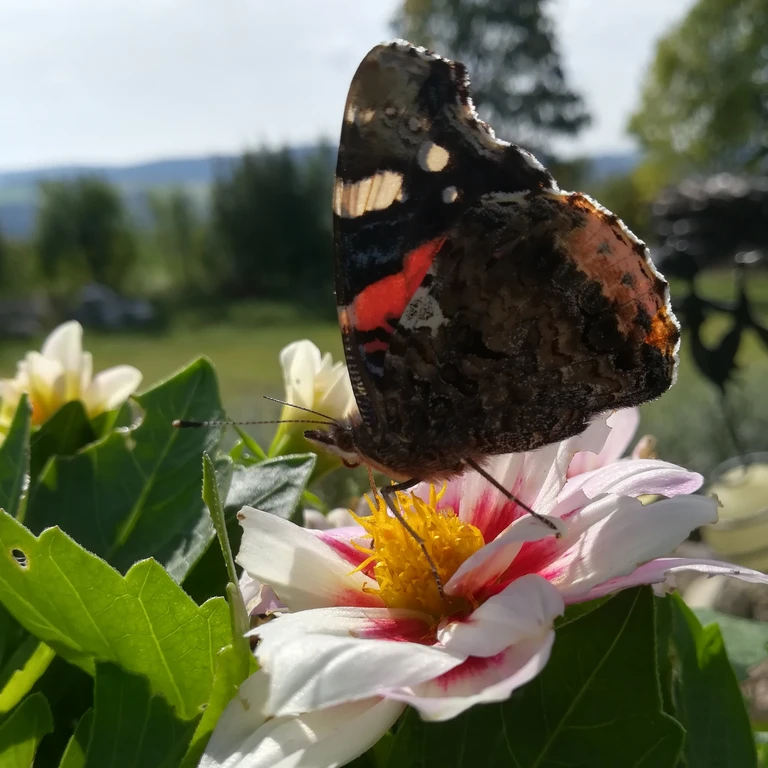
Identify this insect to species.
Vanessa atalanta
